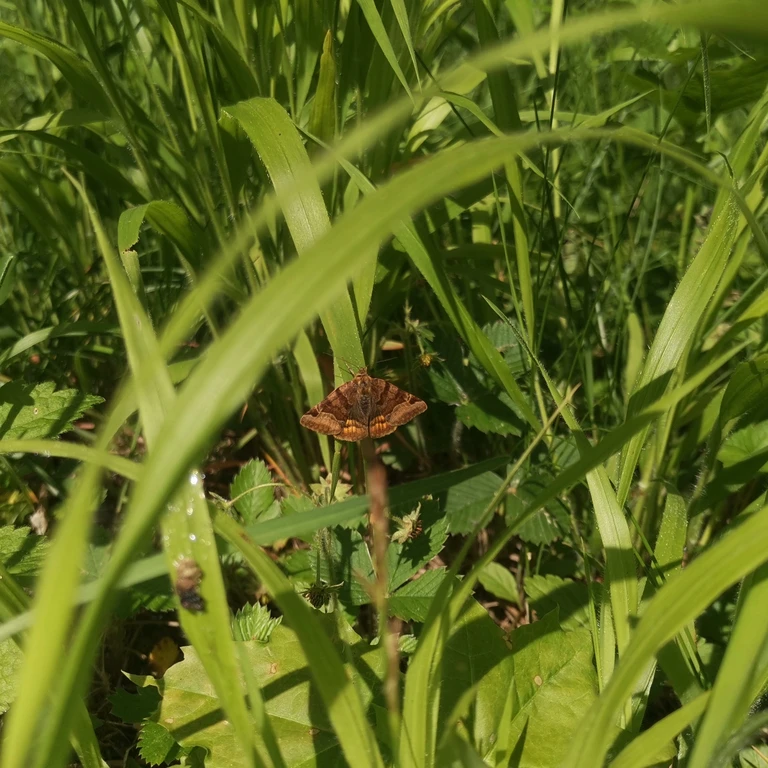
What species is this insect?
Euclidia glyphica
